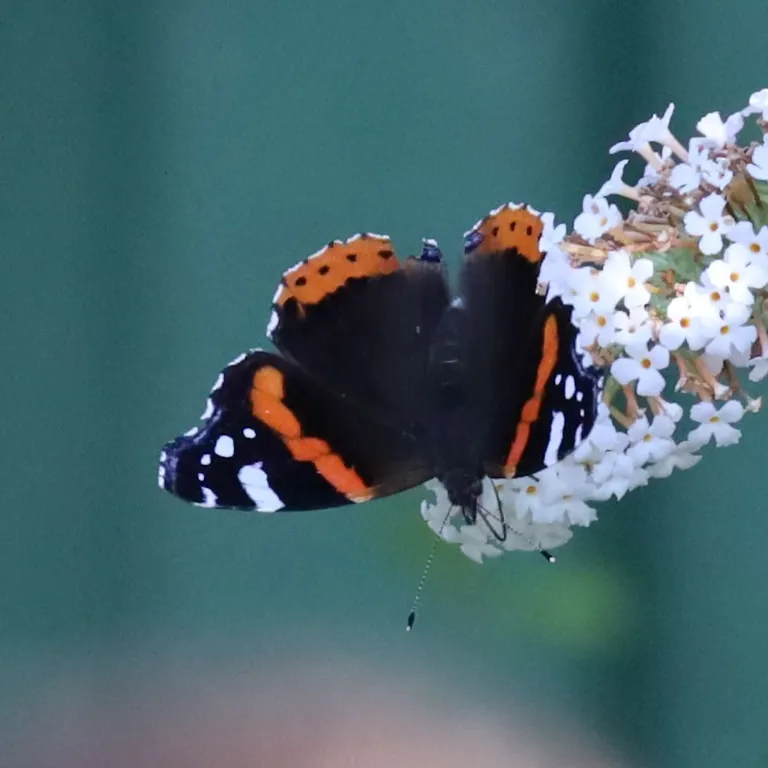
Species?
Vanessa atalanta
